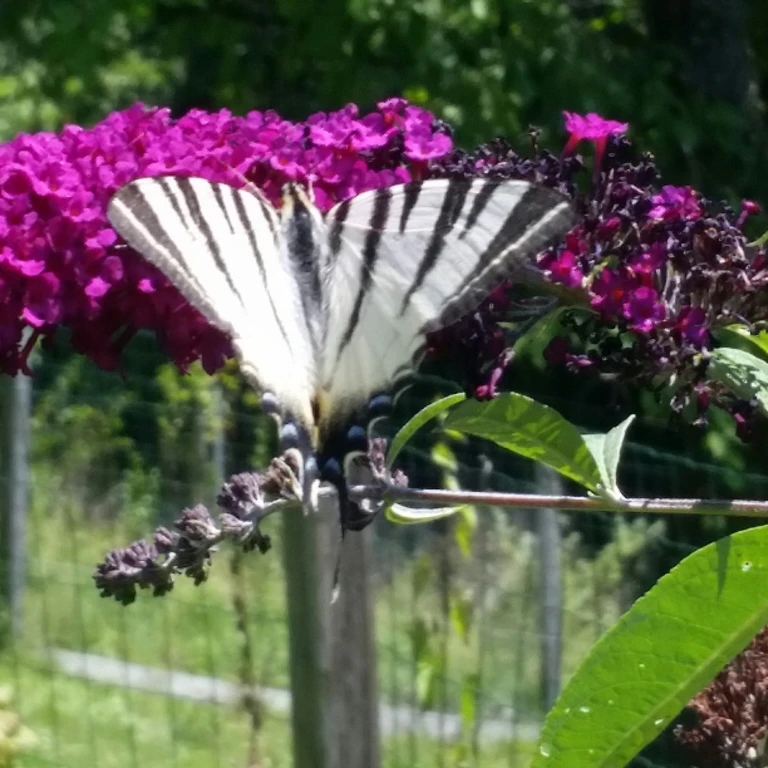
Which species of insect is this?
Iphiclides podalirius
